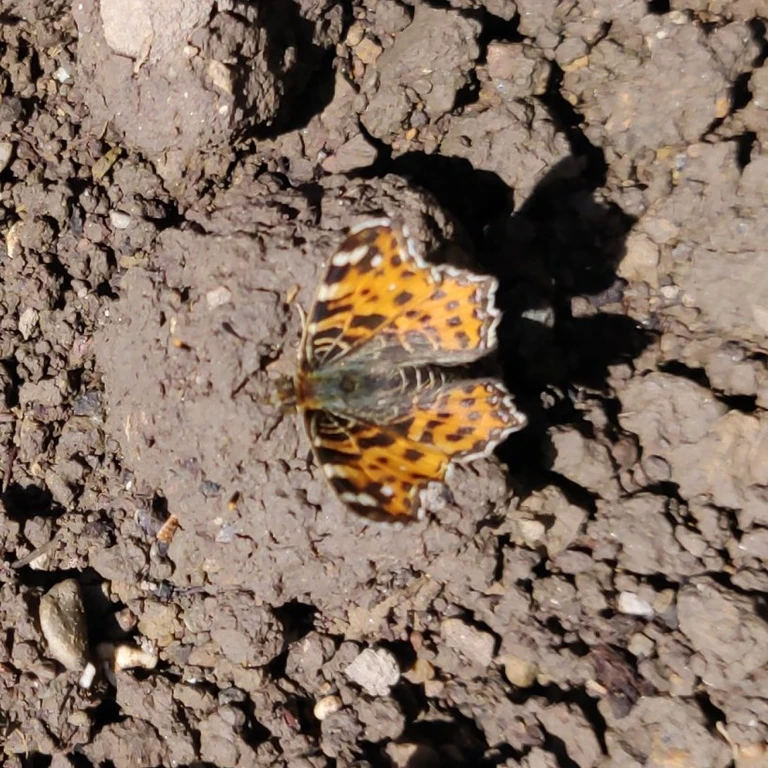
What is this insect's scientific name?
Araschnia levana
